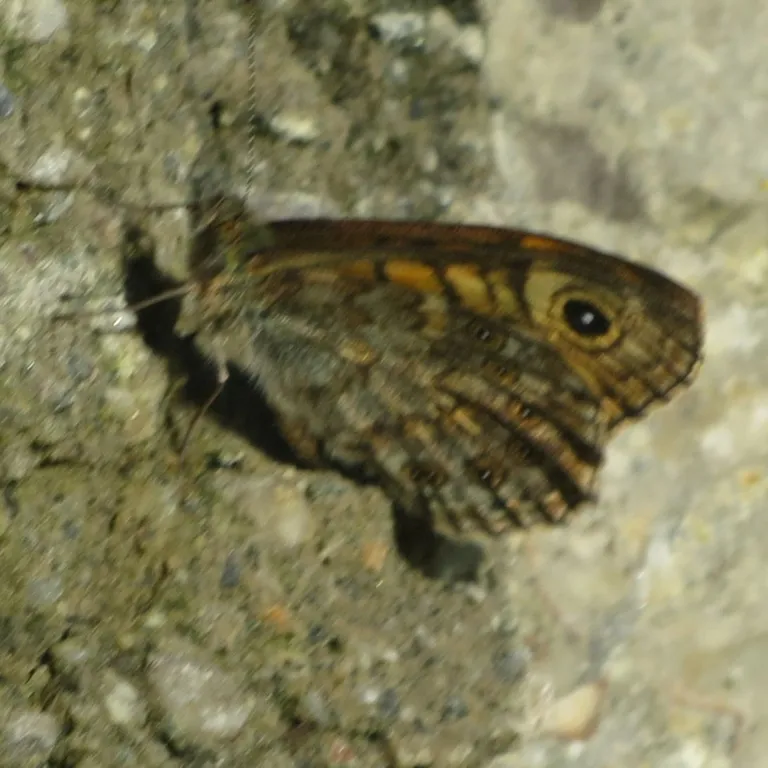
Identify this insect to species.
Lasiommata megera (also Pararge megera)
